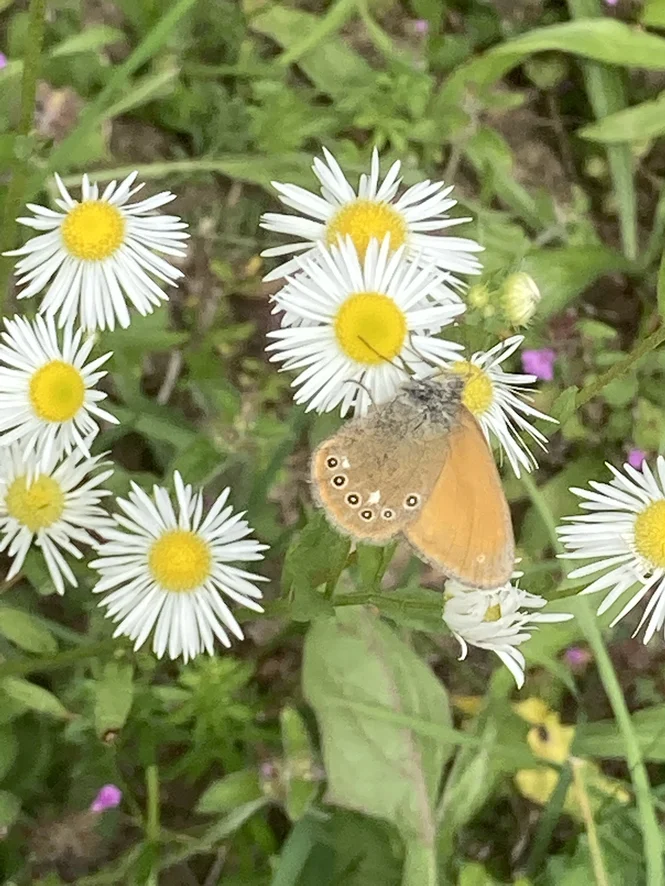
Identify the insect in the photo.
Coenonympha glycerion (also Coenonympha iphis)
